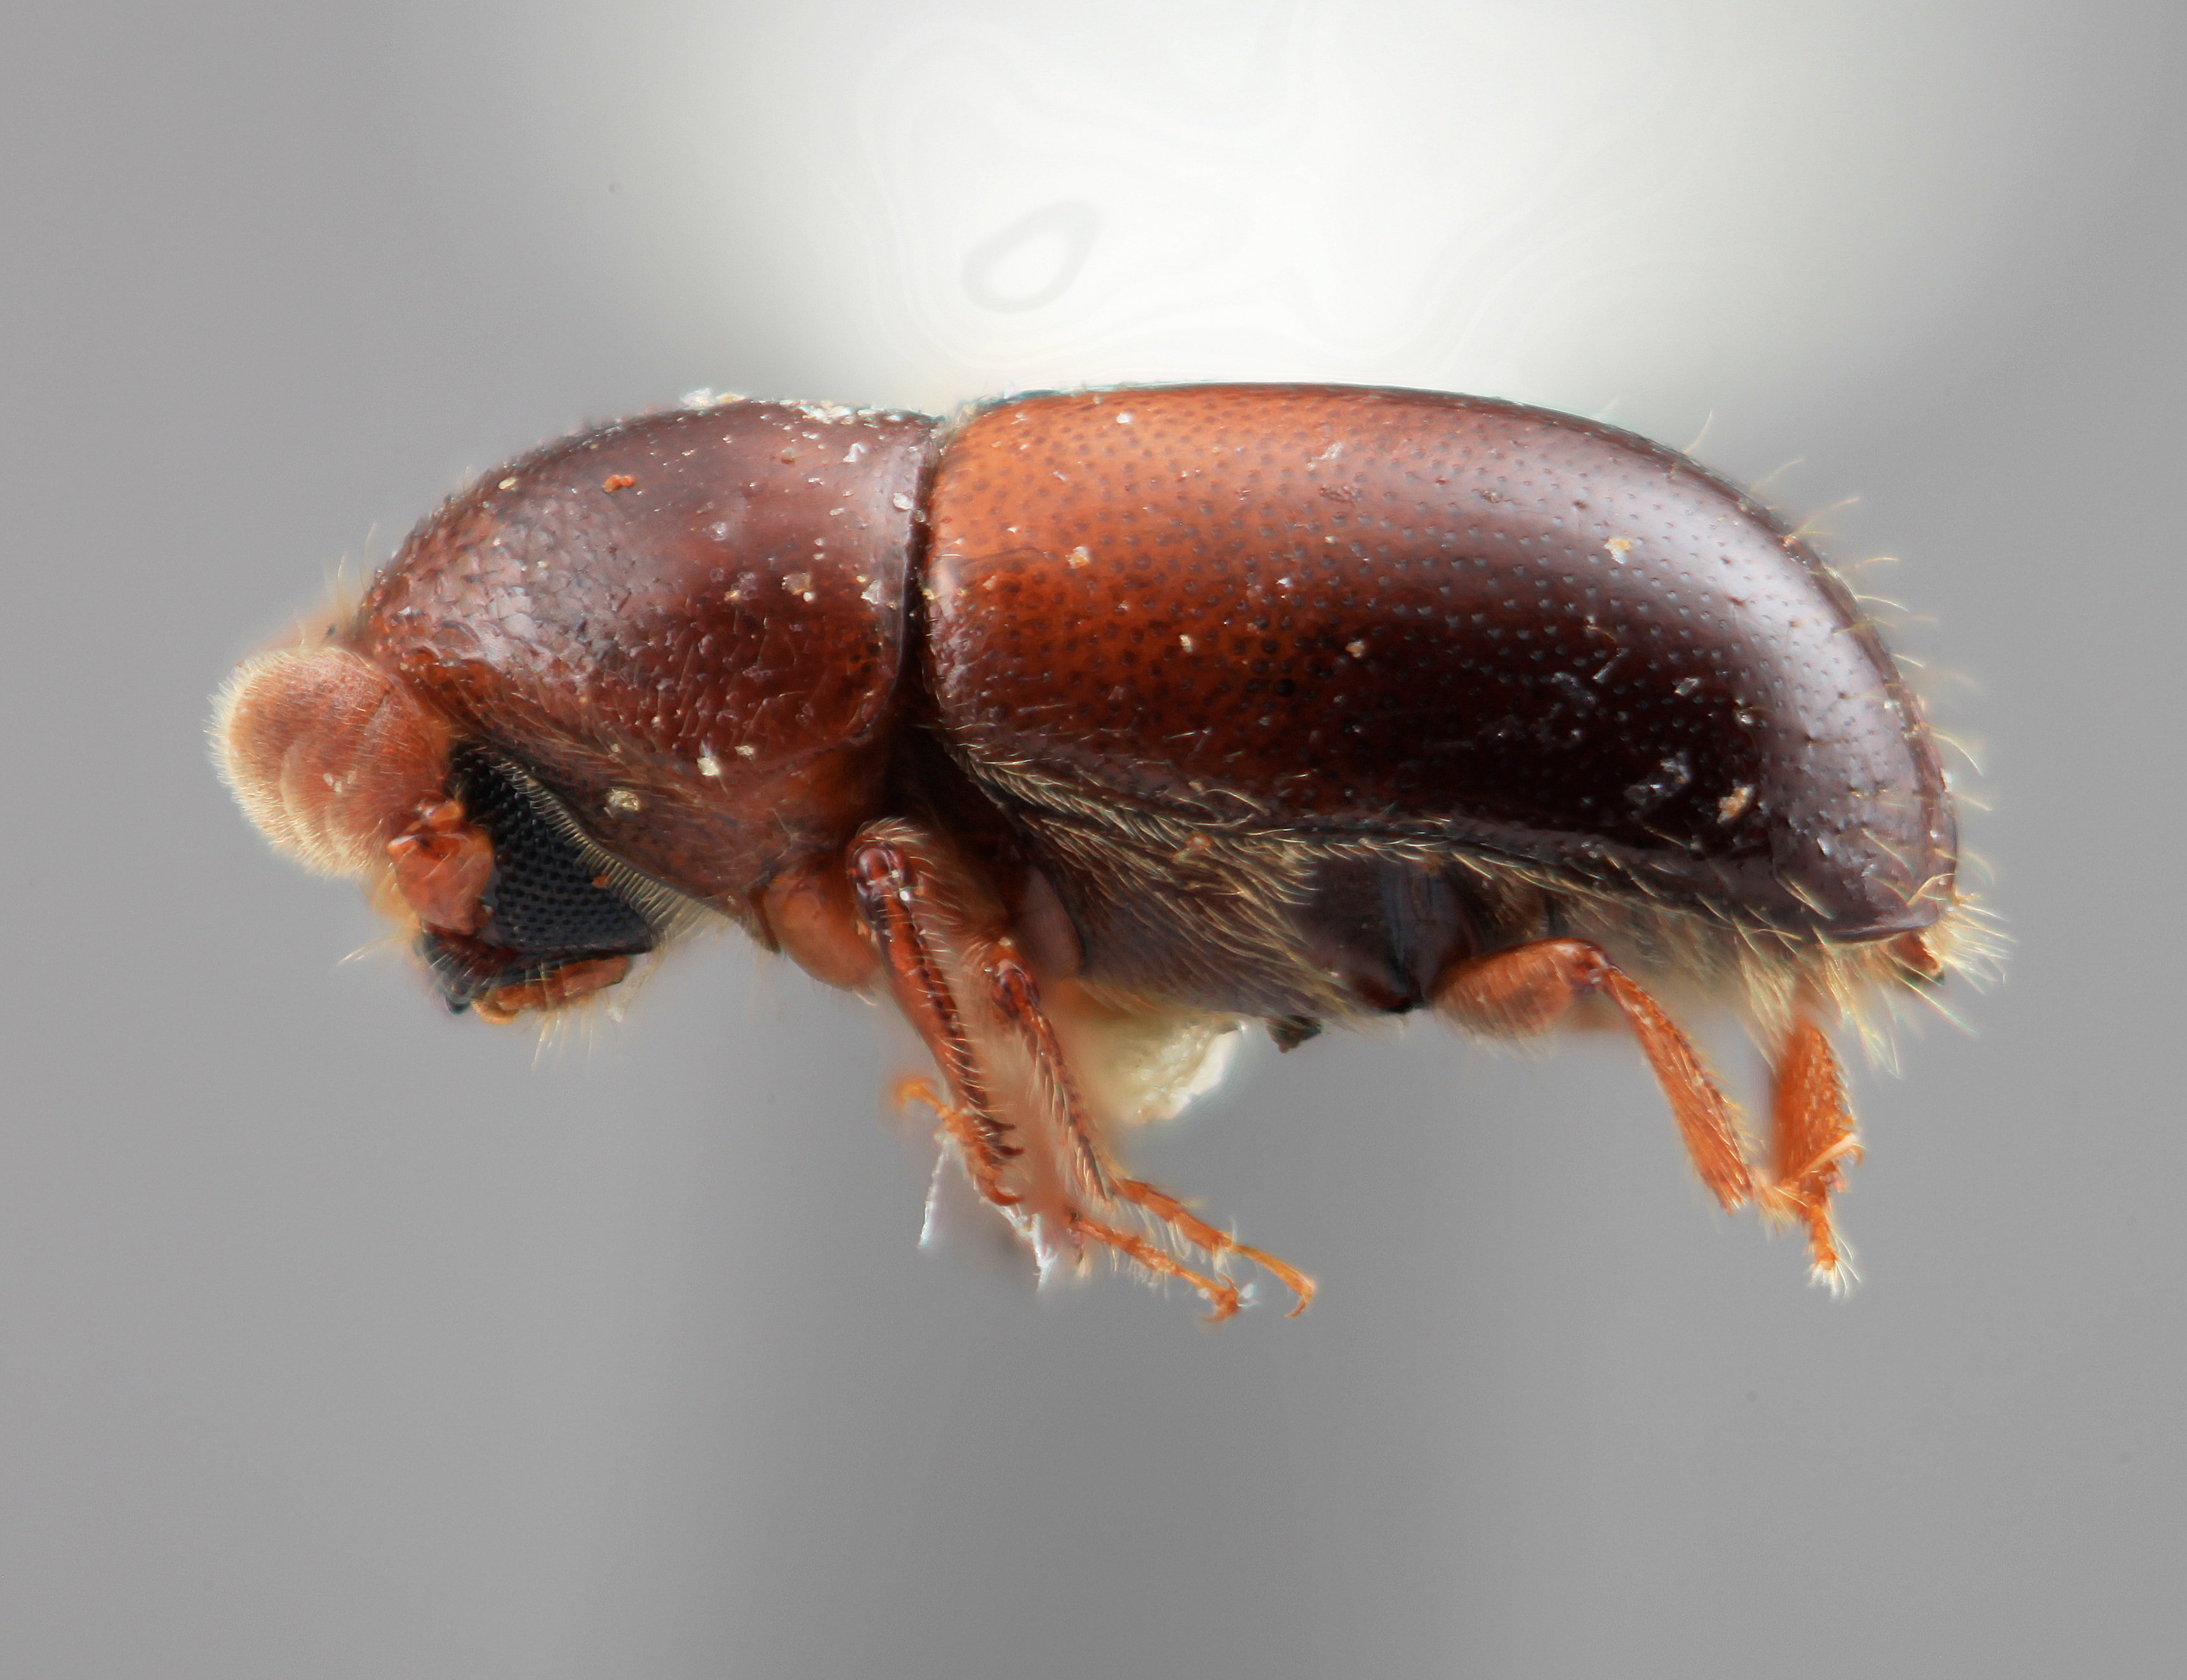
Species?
Corthylus brunneus
